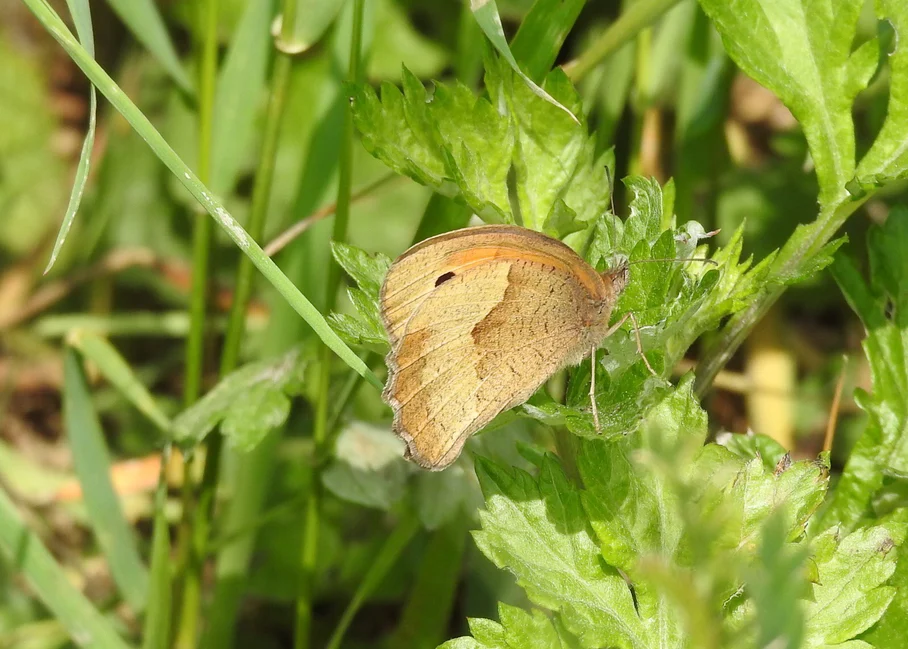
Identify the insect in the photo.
Maniola jurtina
